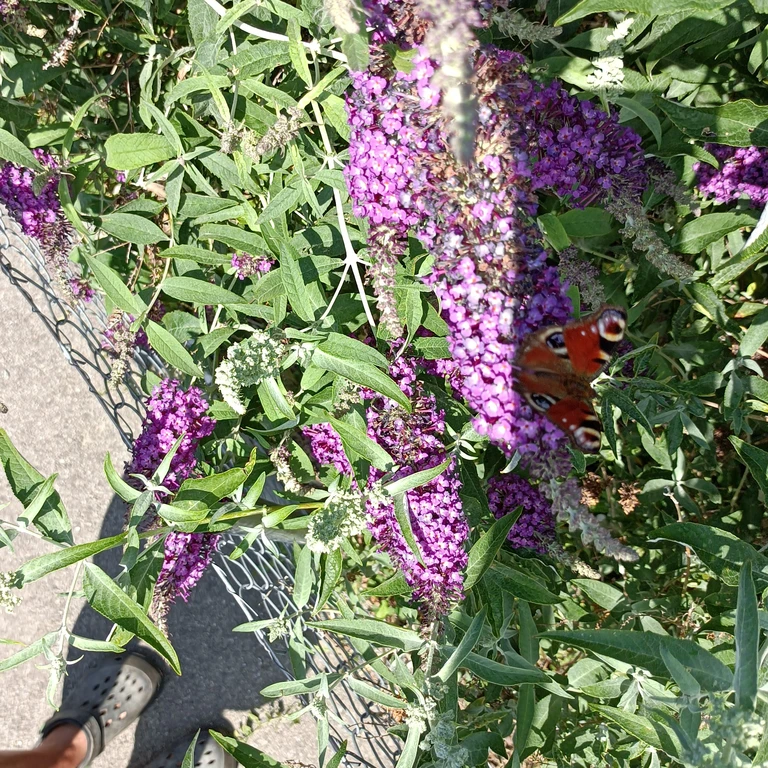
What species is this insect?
Aglais io
